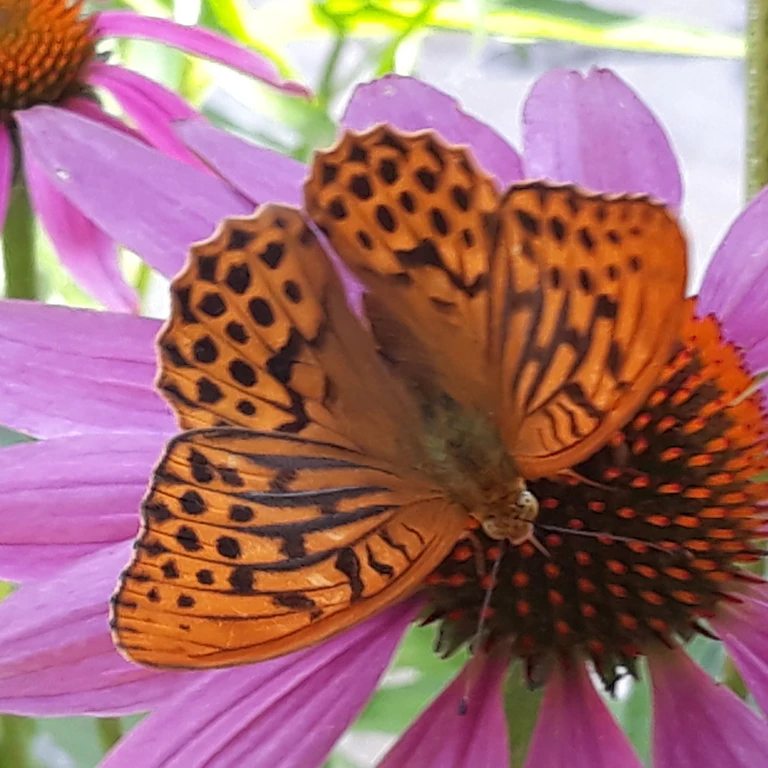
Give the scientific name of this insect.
Argynnis paphia
